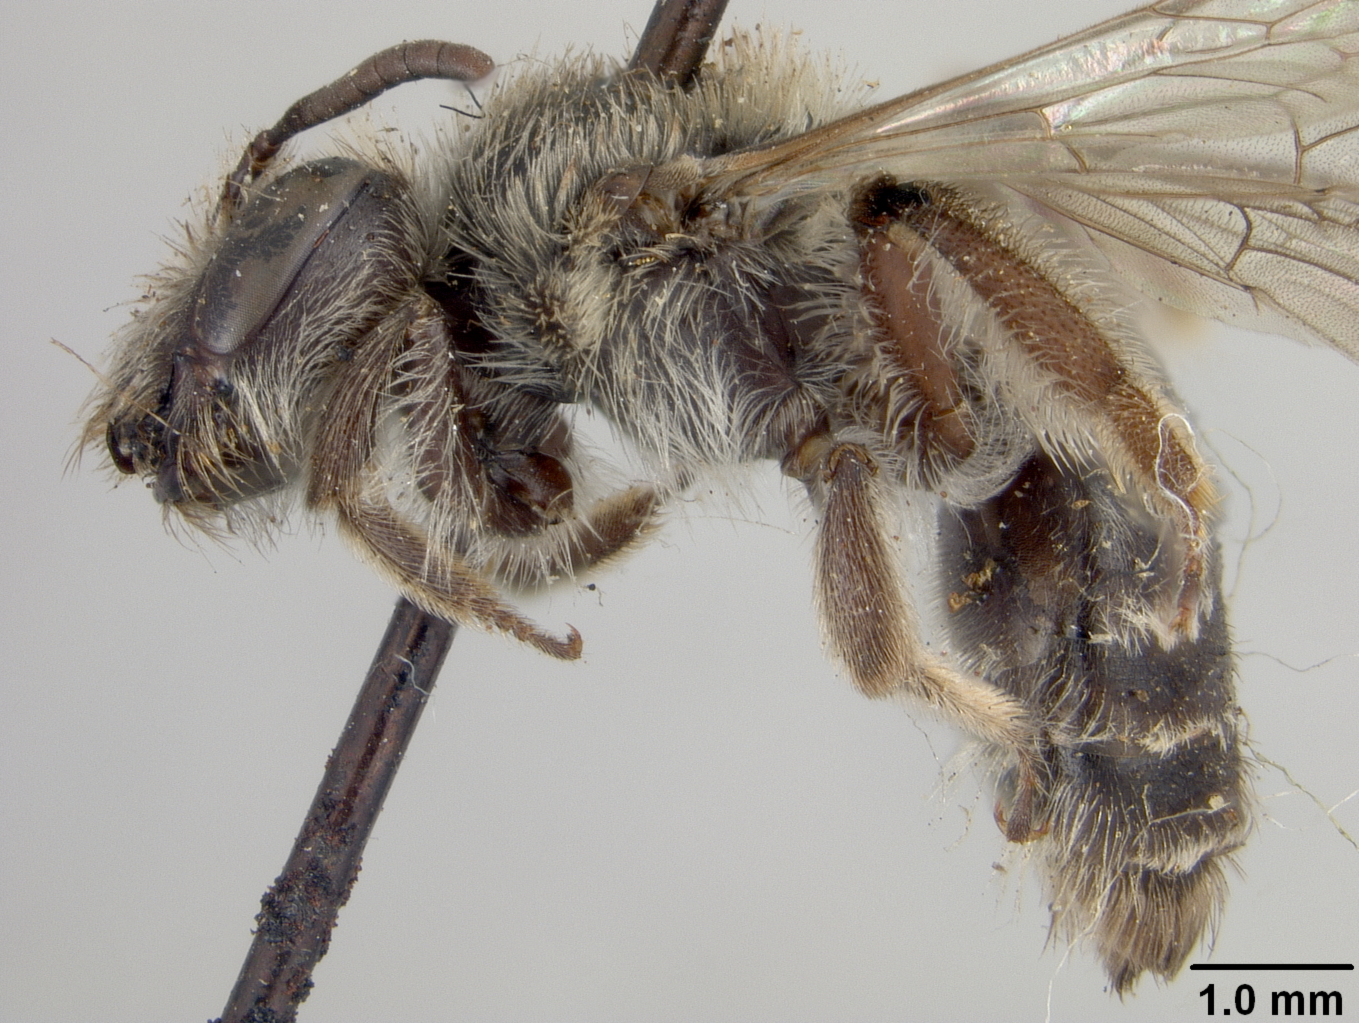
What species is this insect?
Andrena knuthiana
